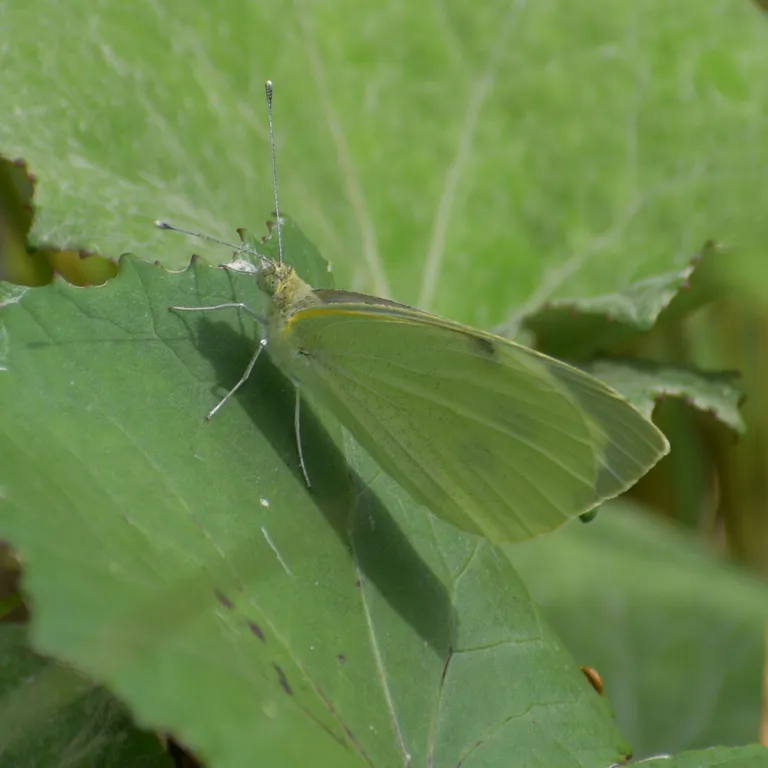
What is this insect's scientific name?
Pieris brassicae
